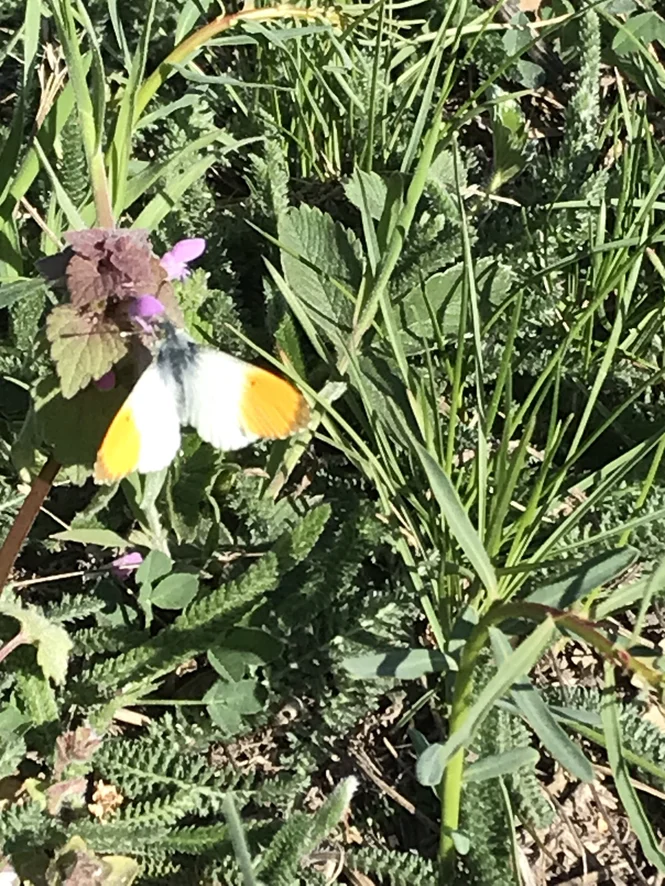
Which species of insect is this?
Anthocharis cardamines
